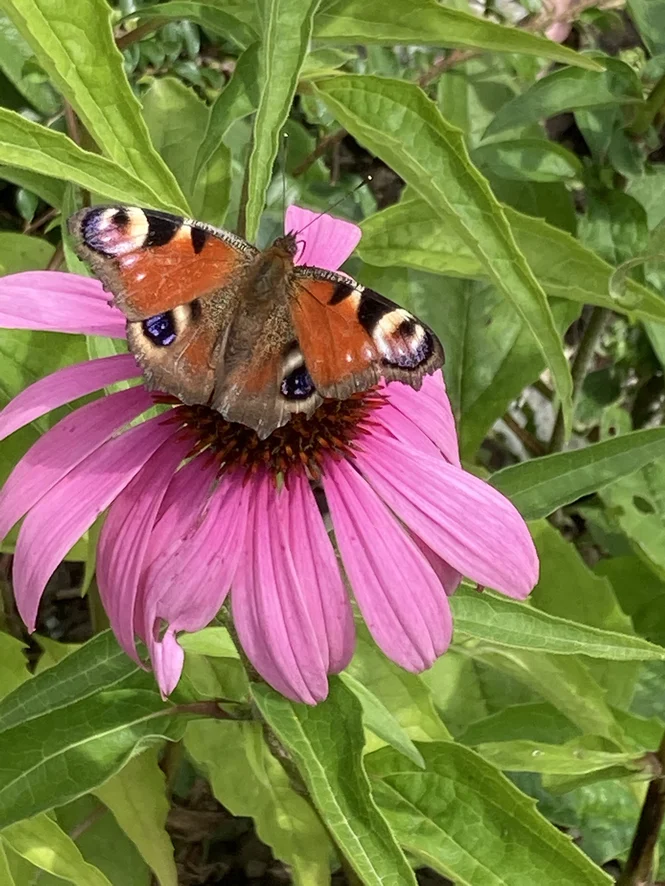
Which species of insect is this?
Aglais io
